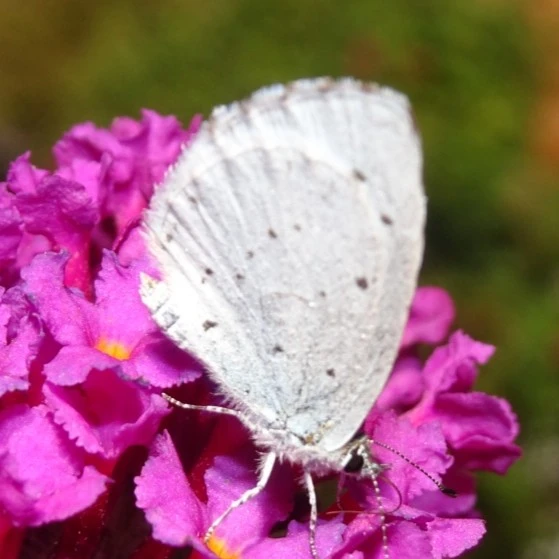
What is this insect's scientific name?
Celastrina argiolus
